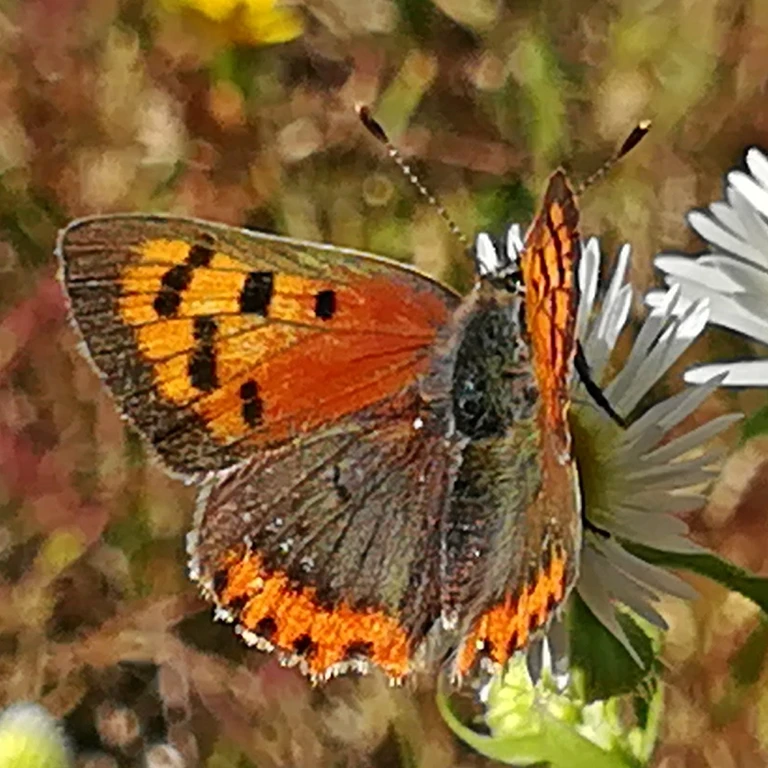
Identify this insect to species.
Lycaena phlaeas
